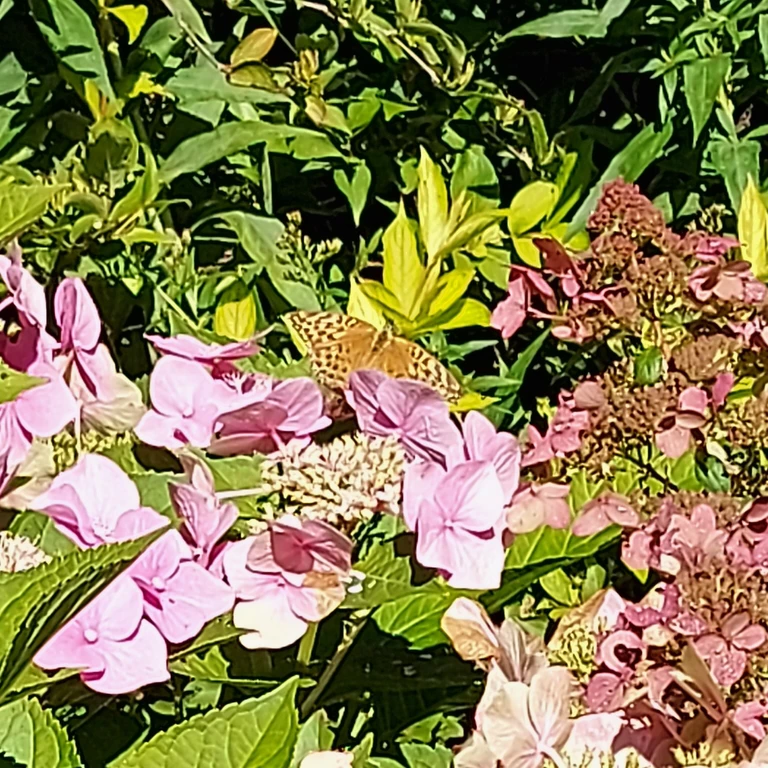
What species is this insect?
Argynnis paphia
